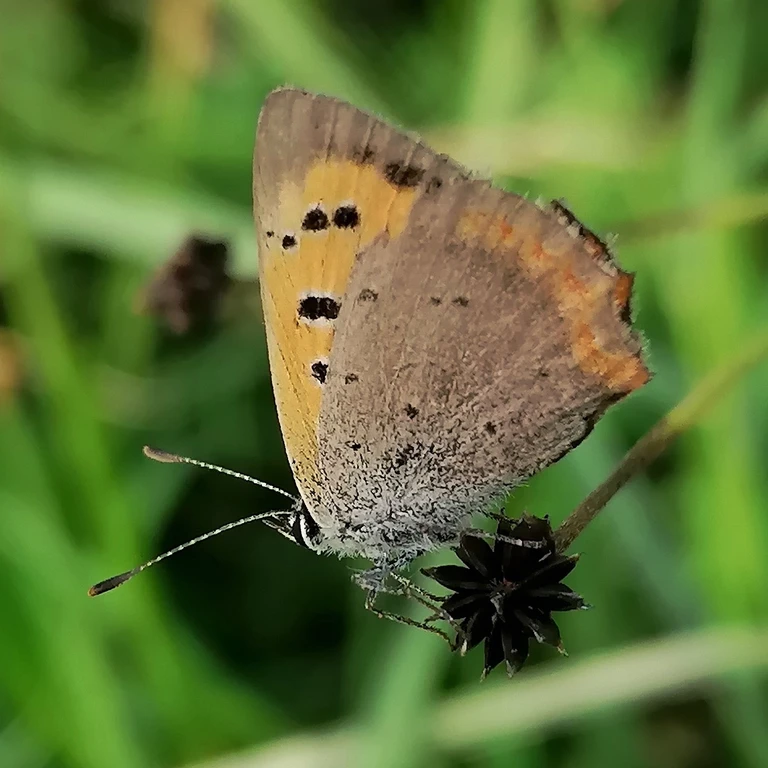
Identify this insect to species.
Lycaena phlaeas
